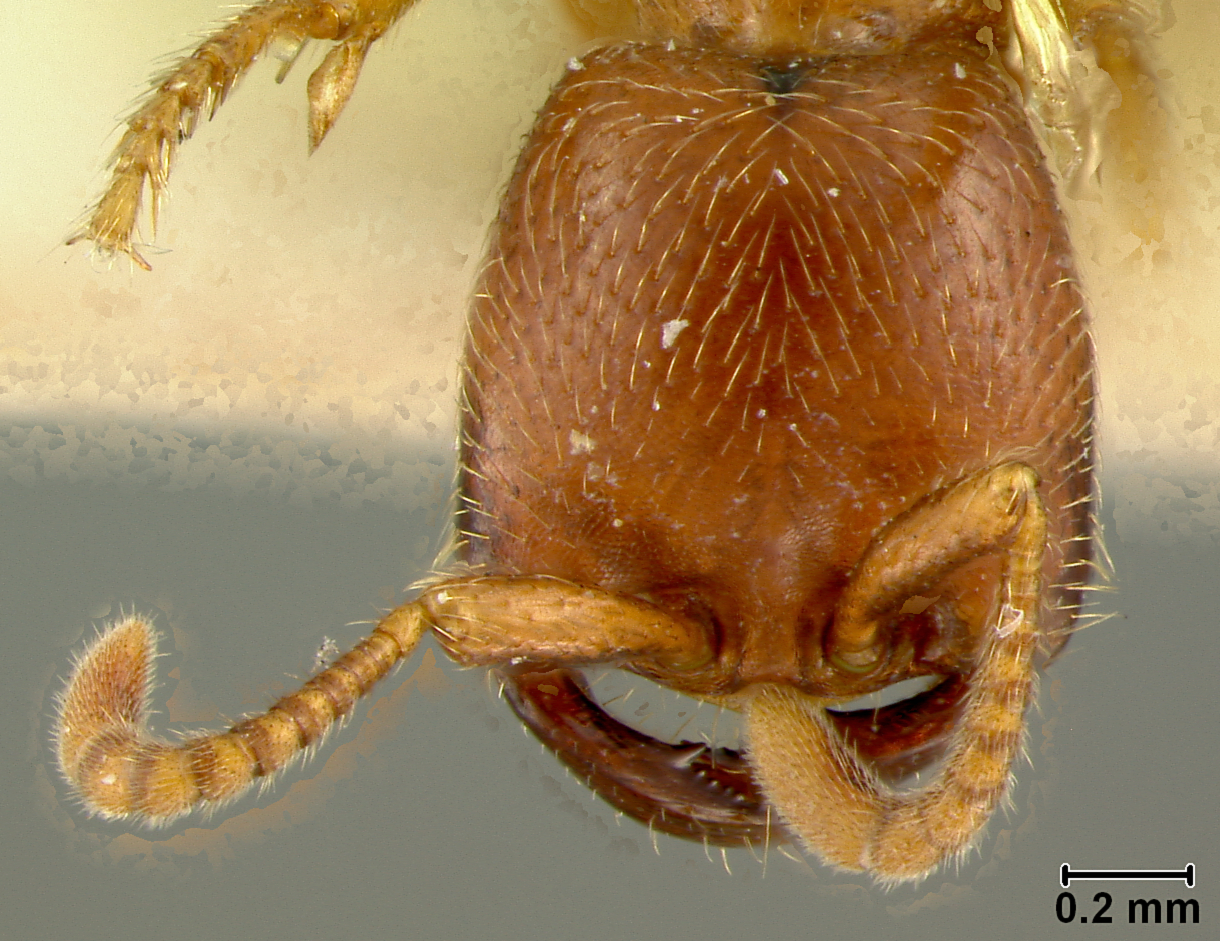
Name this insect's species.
Dorylus kohli
